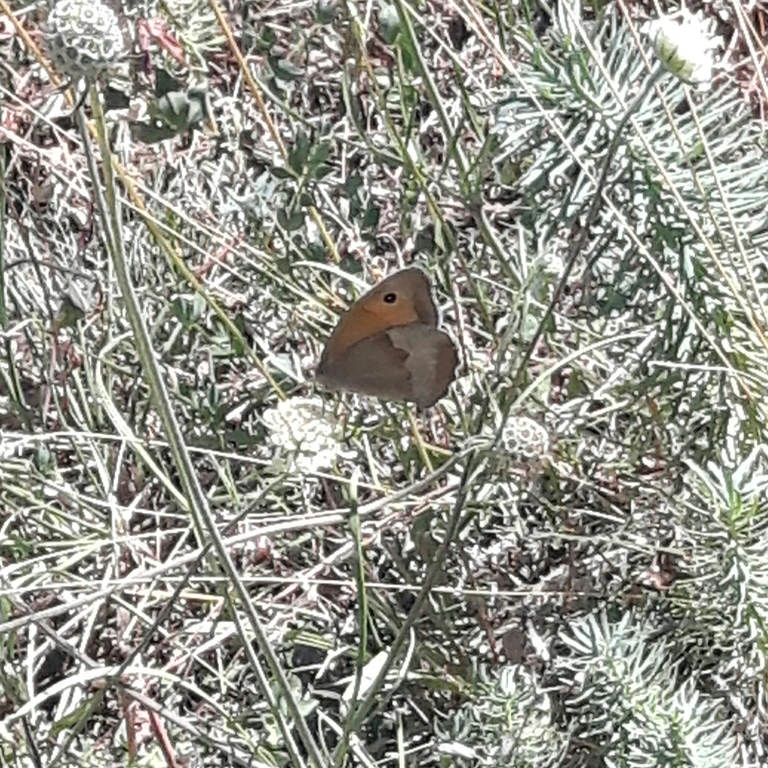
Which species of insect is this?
Maniola jurtina
